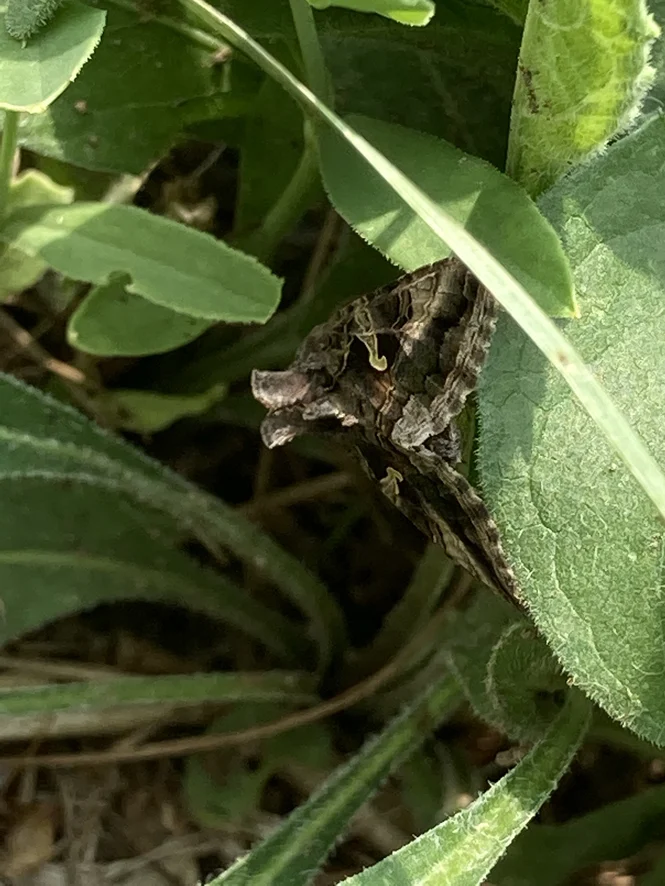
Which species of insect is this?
Autographa gamma
